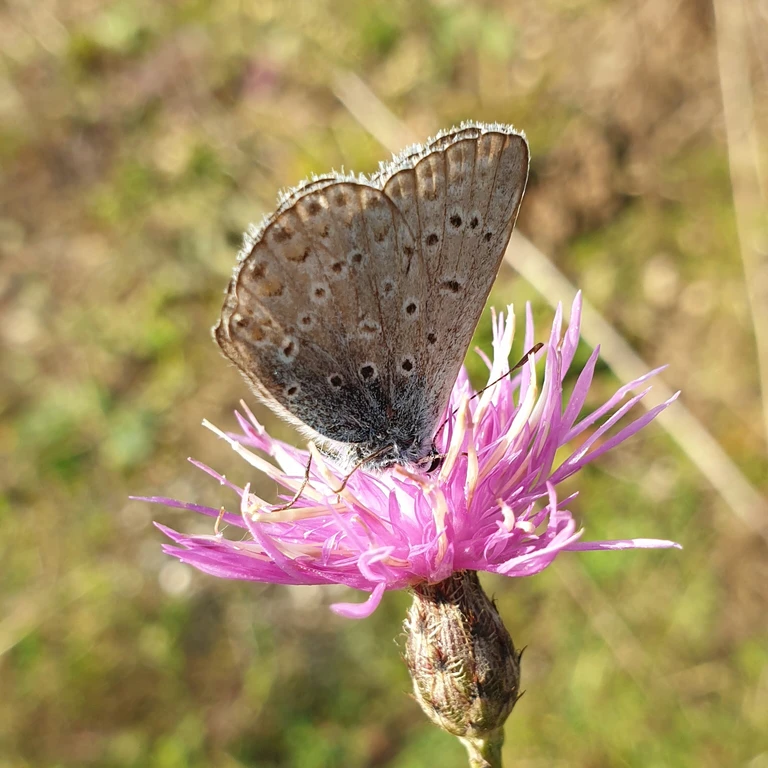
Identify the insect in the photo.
Polyommatus icarus
